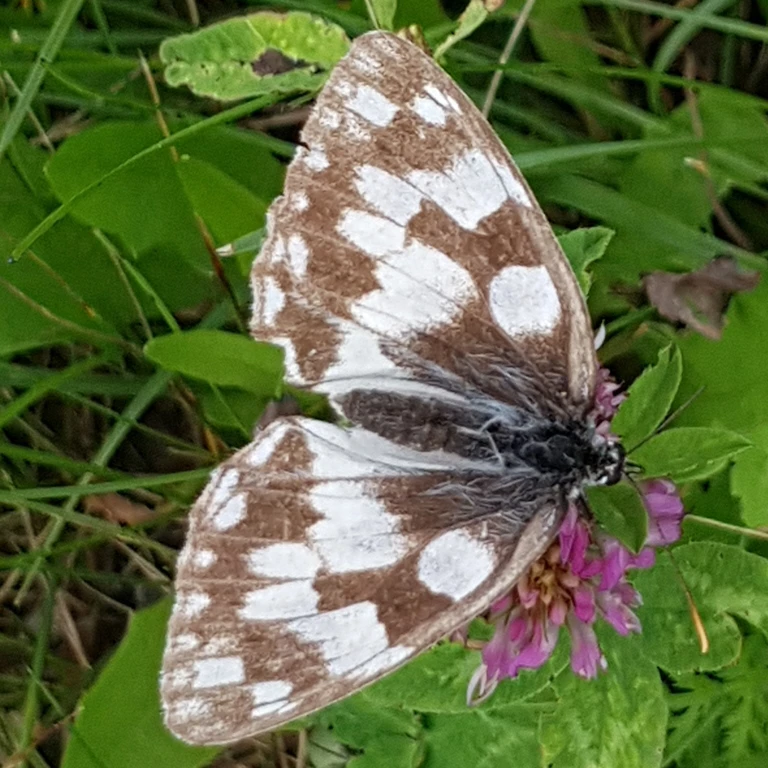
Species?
Melanargia galathea
